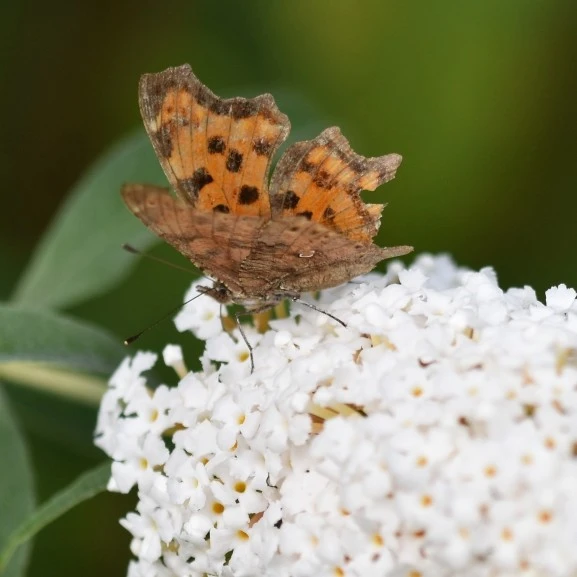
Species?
Polygonia c-album
